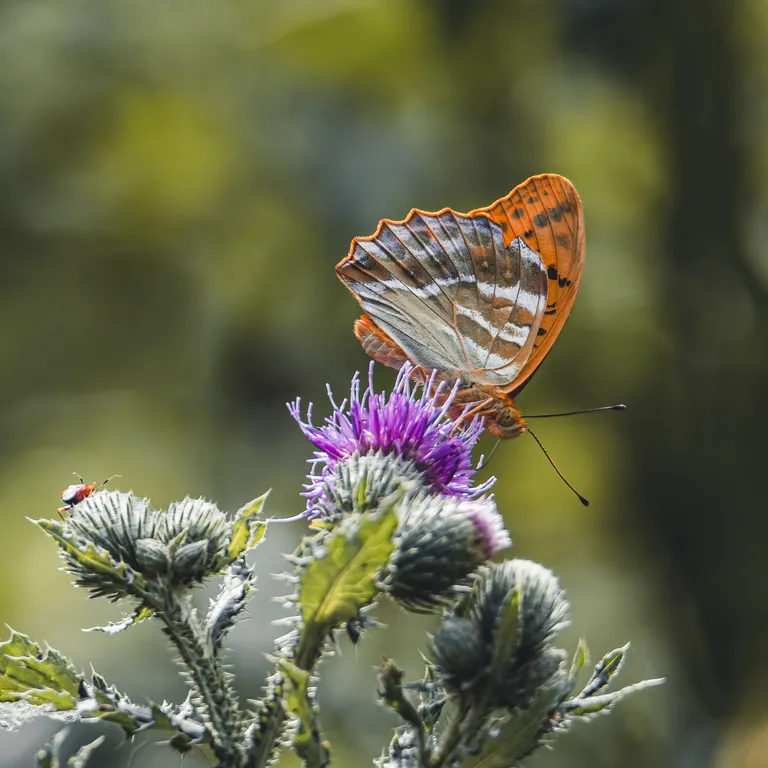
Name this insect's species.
Argynnis paphia
